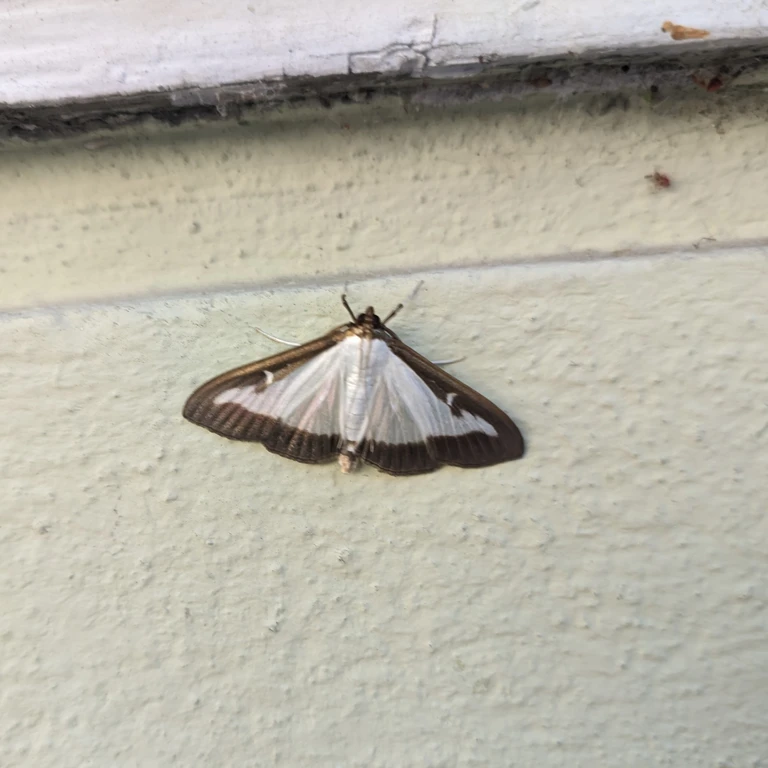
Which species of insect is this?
Cydalima perspectalis
